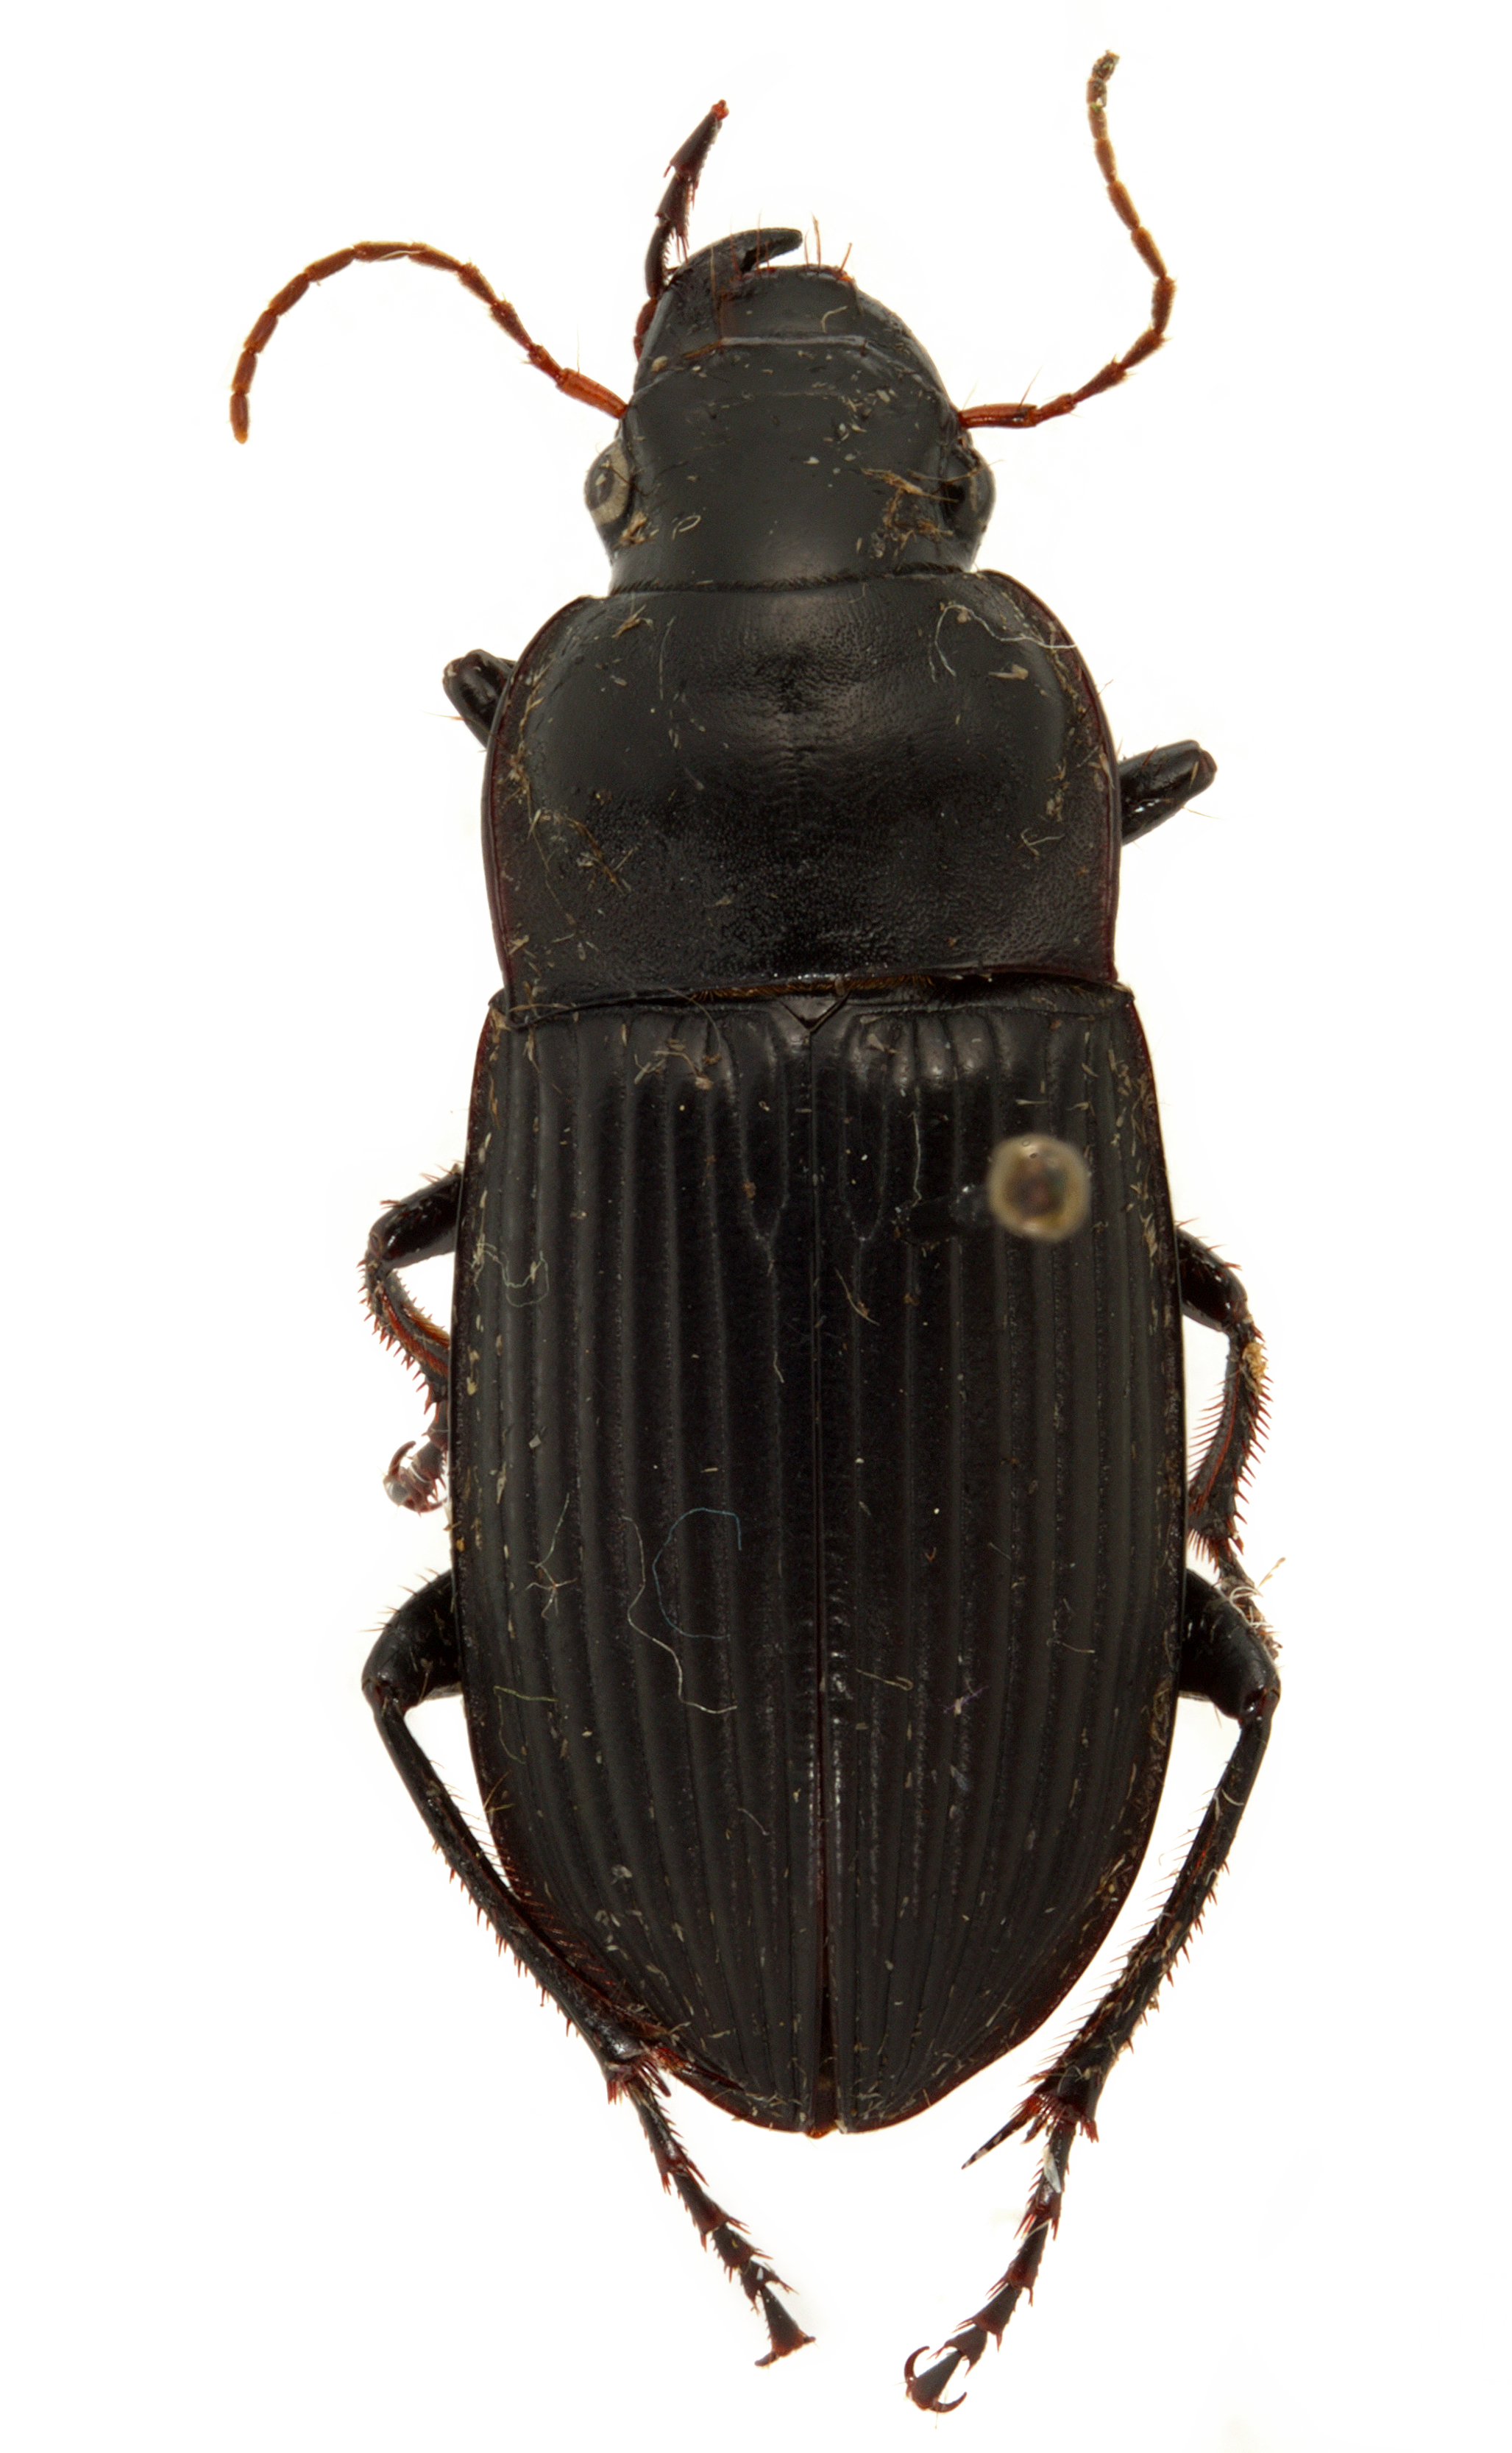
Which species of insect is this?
Harpalus caliginosus
